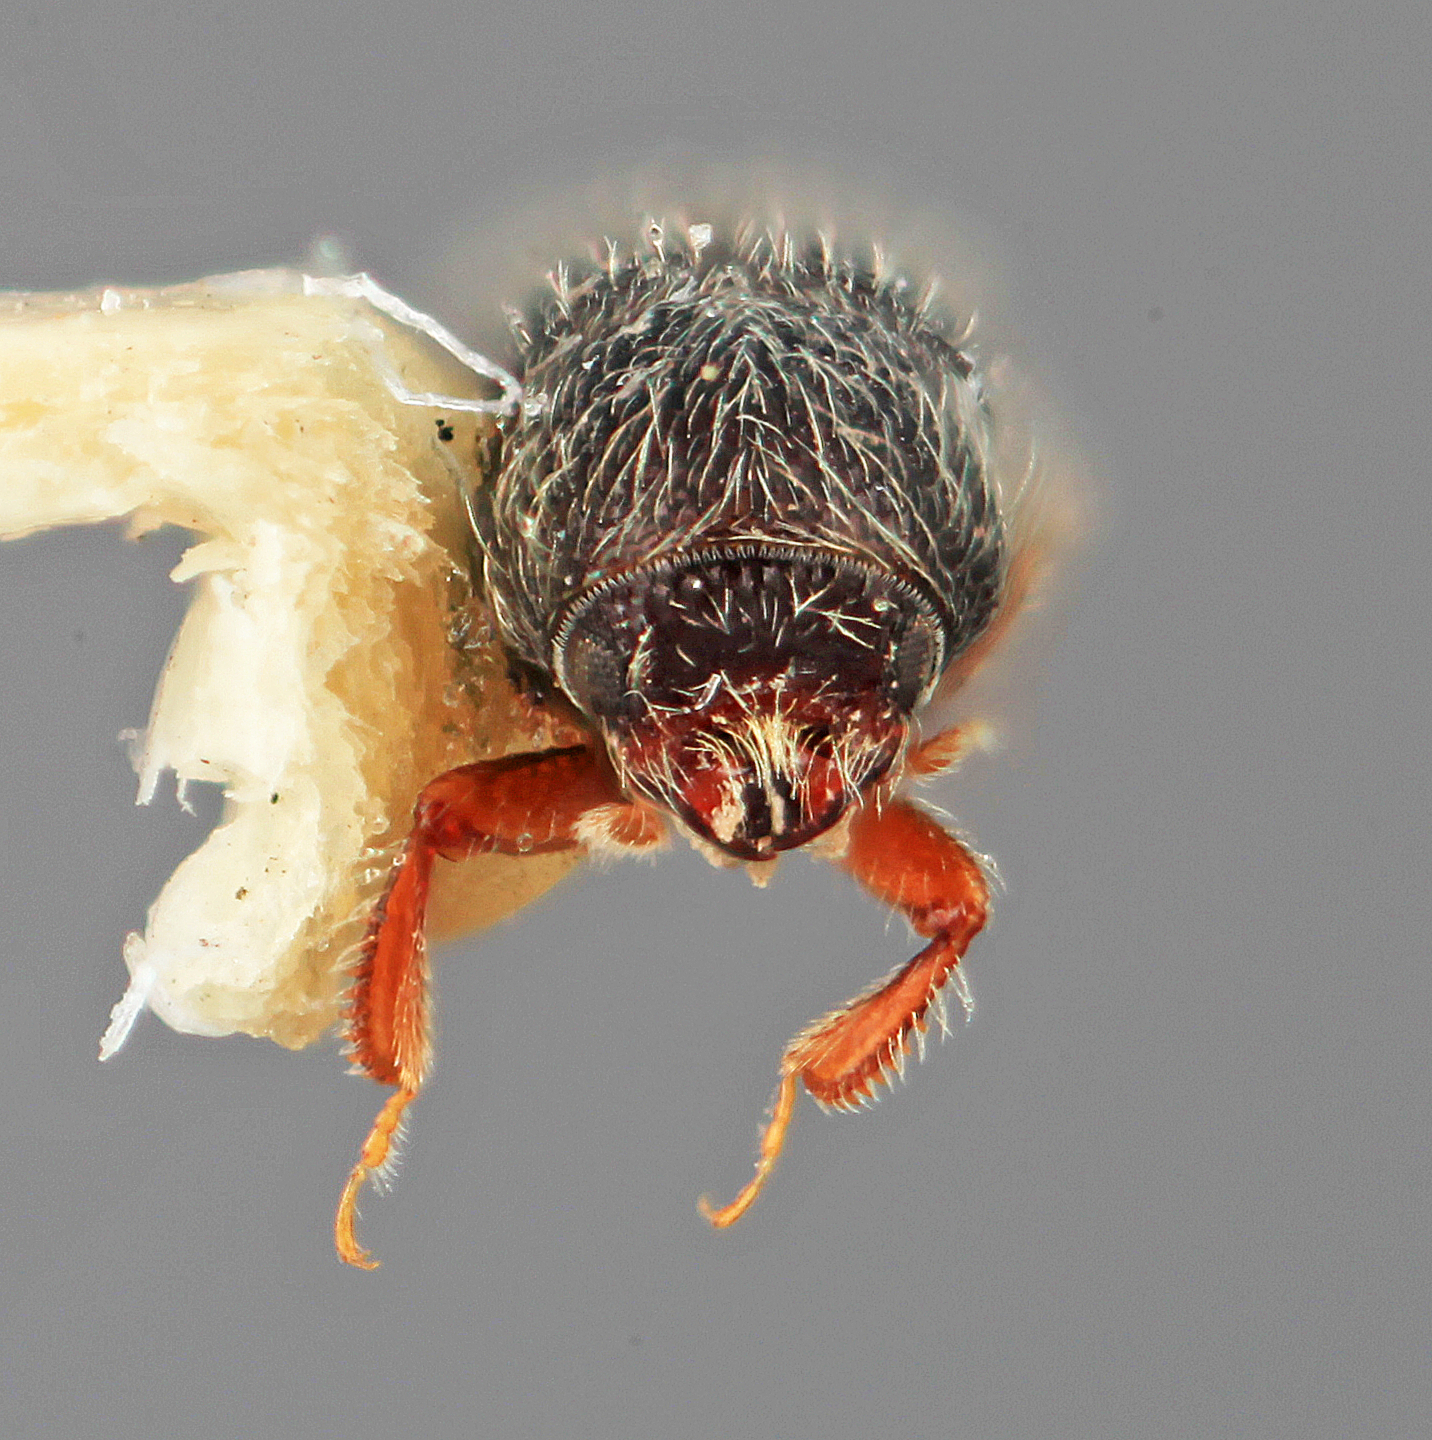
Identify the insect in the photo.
Dendrocranulus rudis
